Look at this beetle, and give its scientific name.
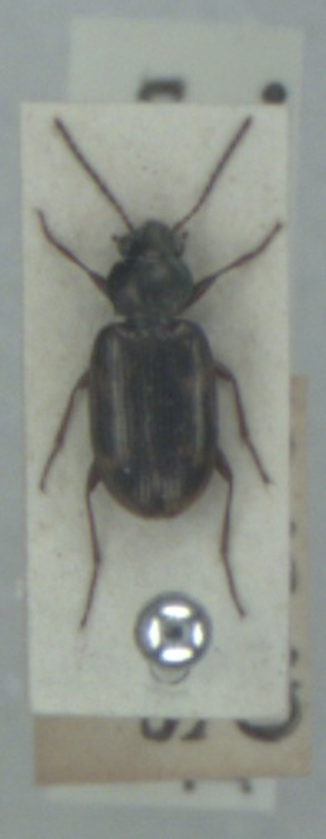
Bembidion varium
